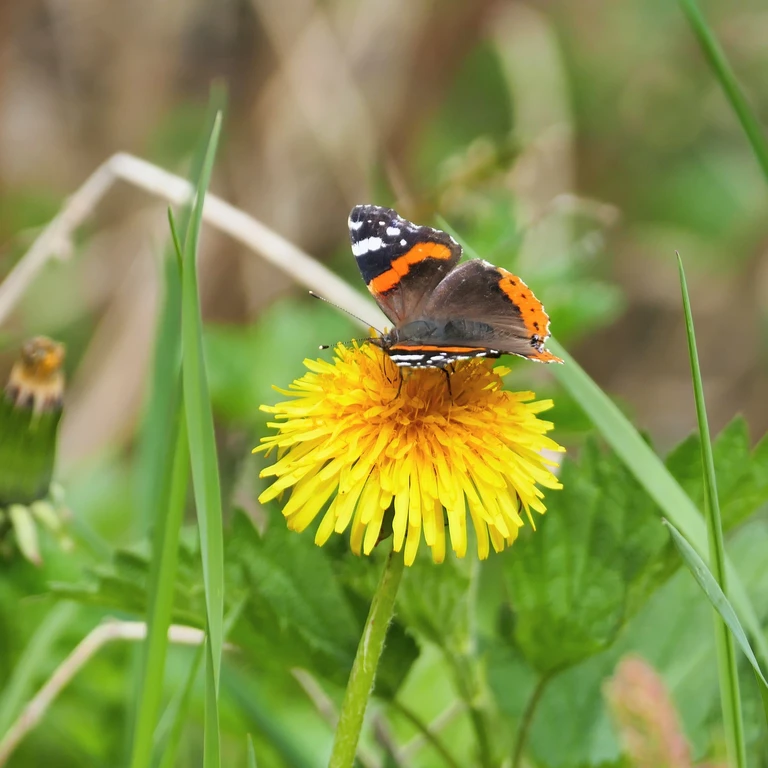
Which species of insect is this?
Vanessa atalanta
